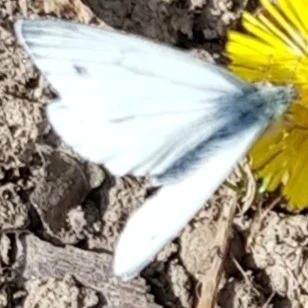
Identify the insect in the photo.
Pieris napi
